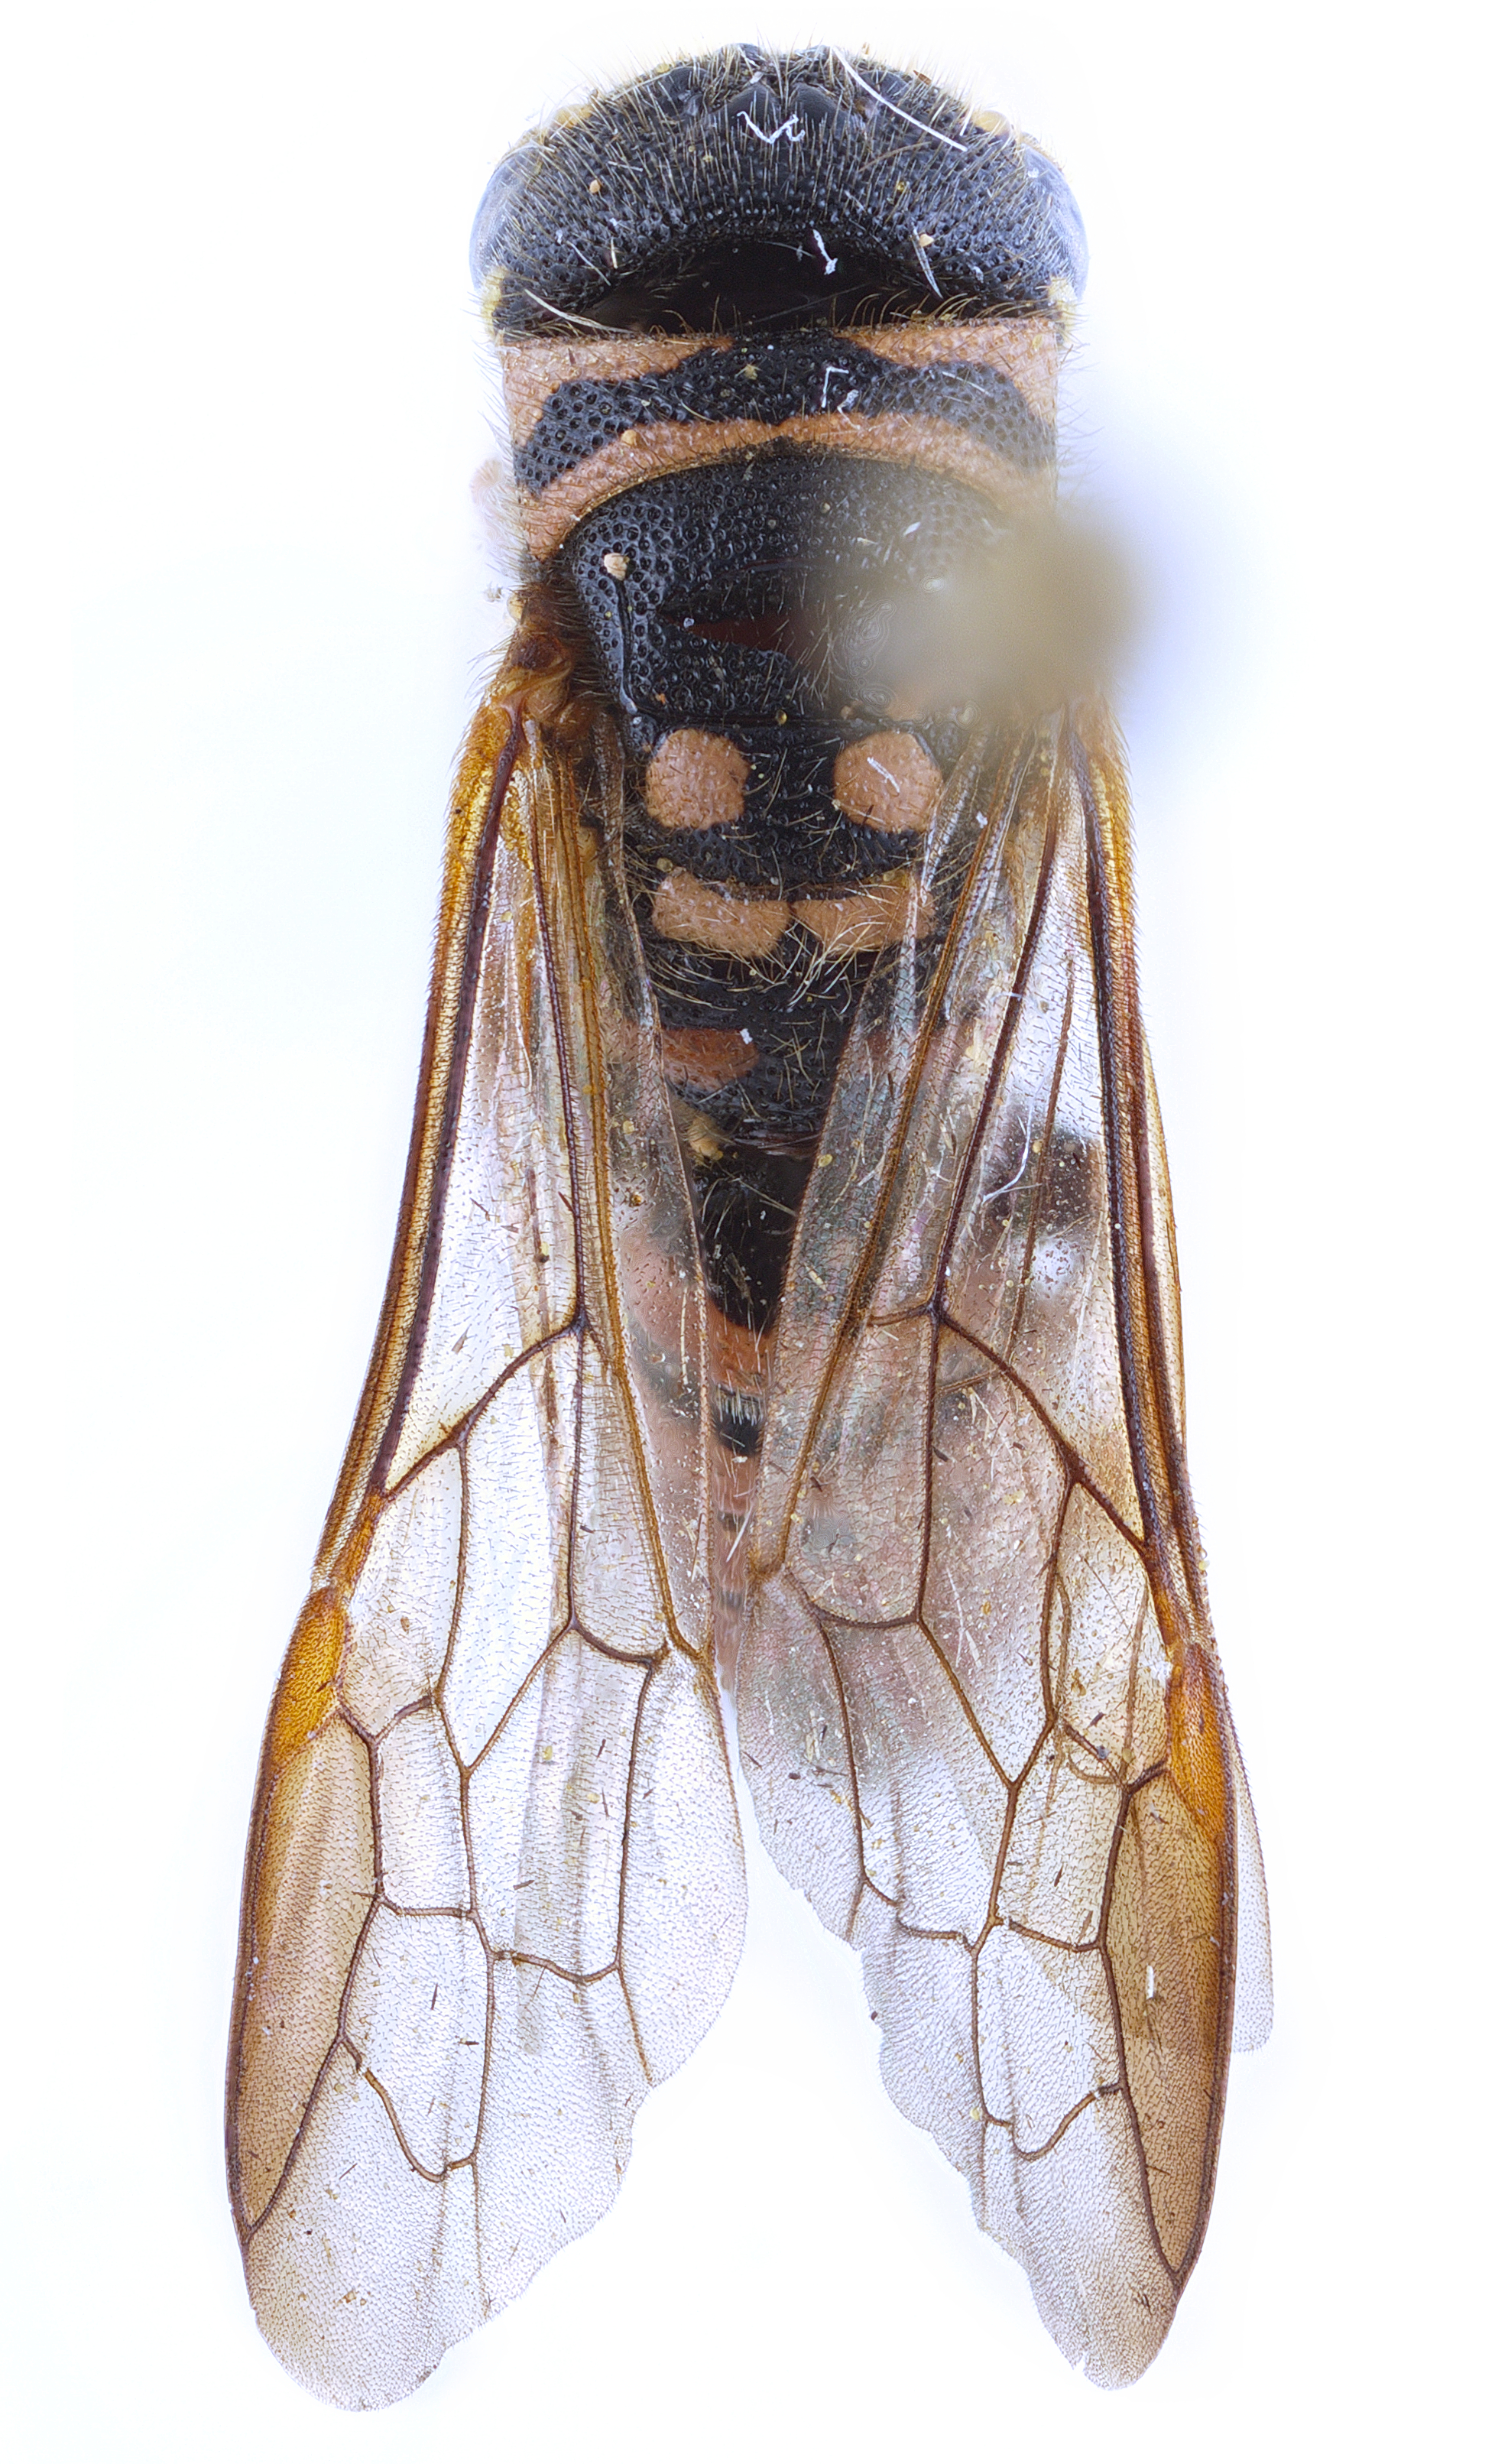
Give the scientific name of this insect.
Eusapyga verticalis
